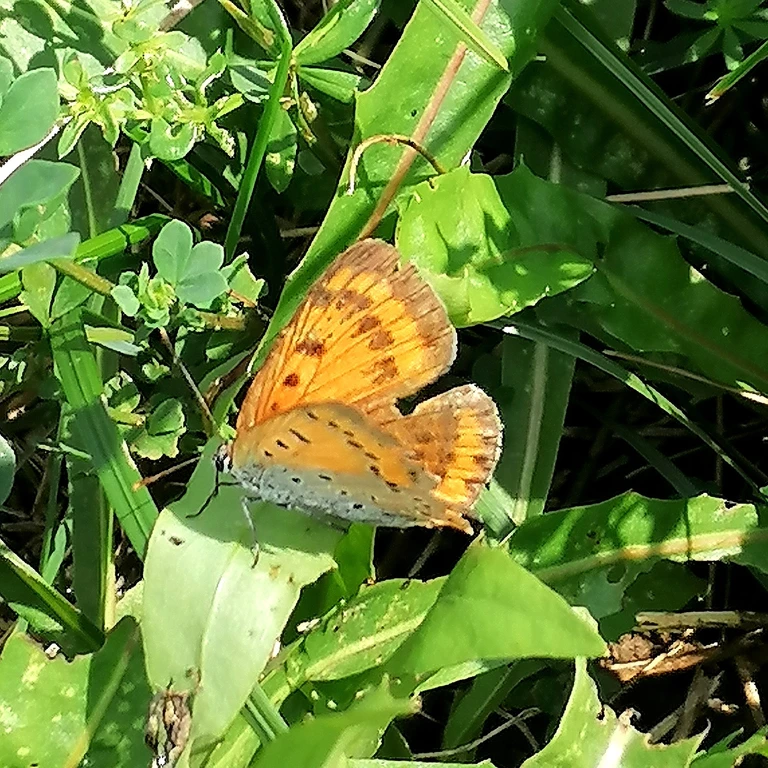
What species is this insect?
Lycaena dispar
